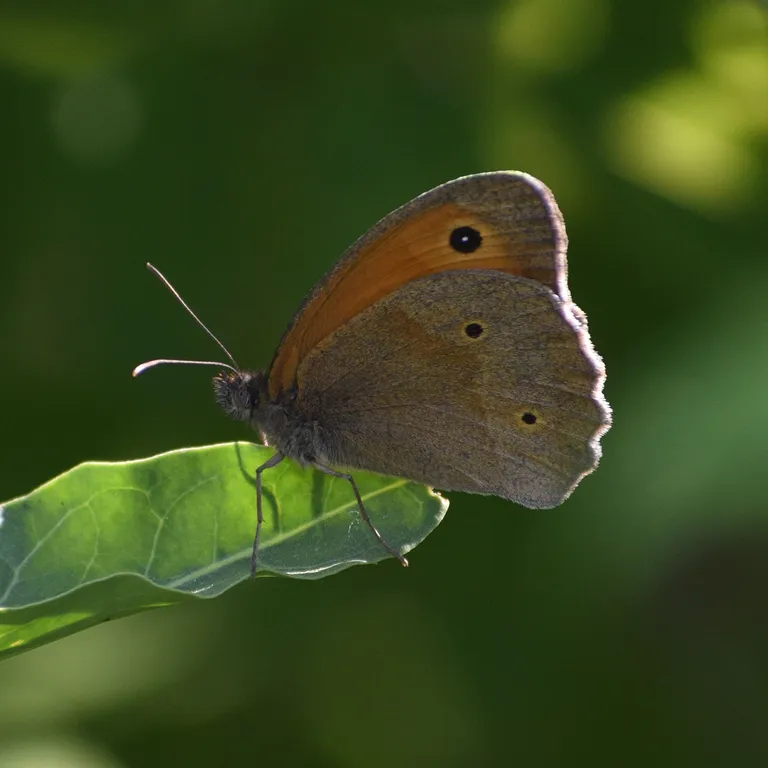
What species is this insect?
Maniola jurtina
